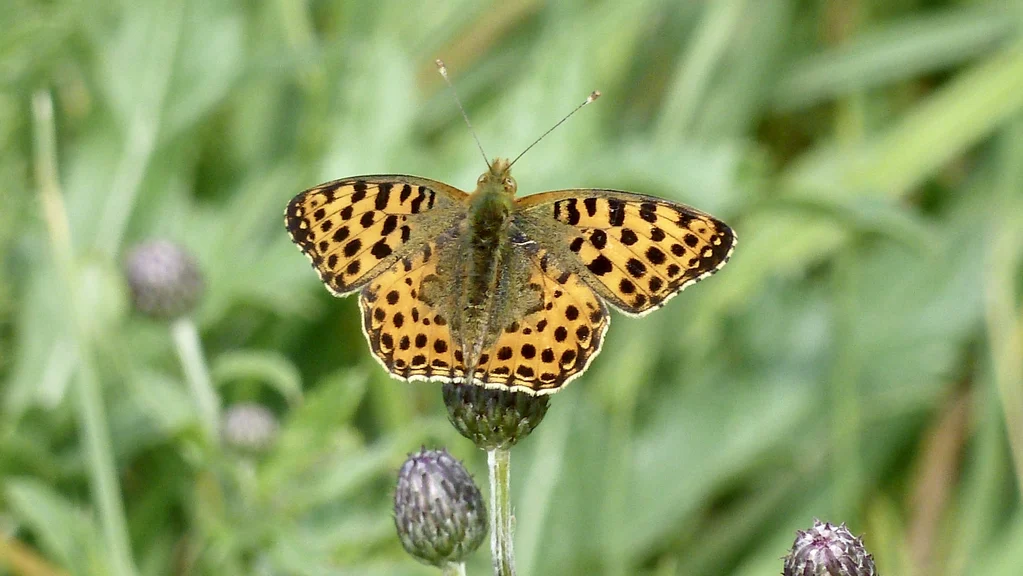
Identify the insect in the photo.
Issoria lathonia
